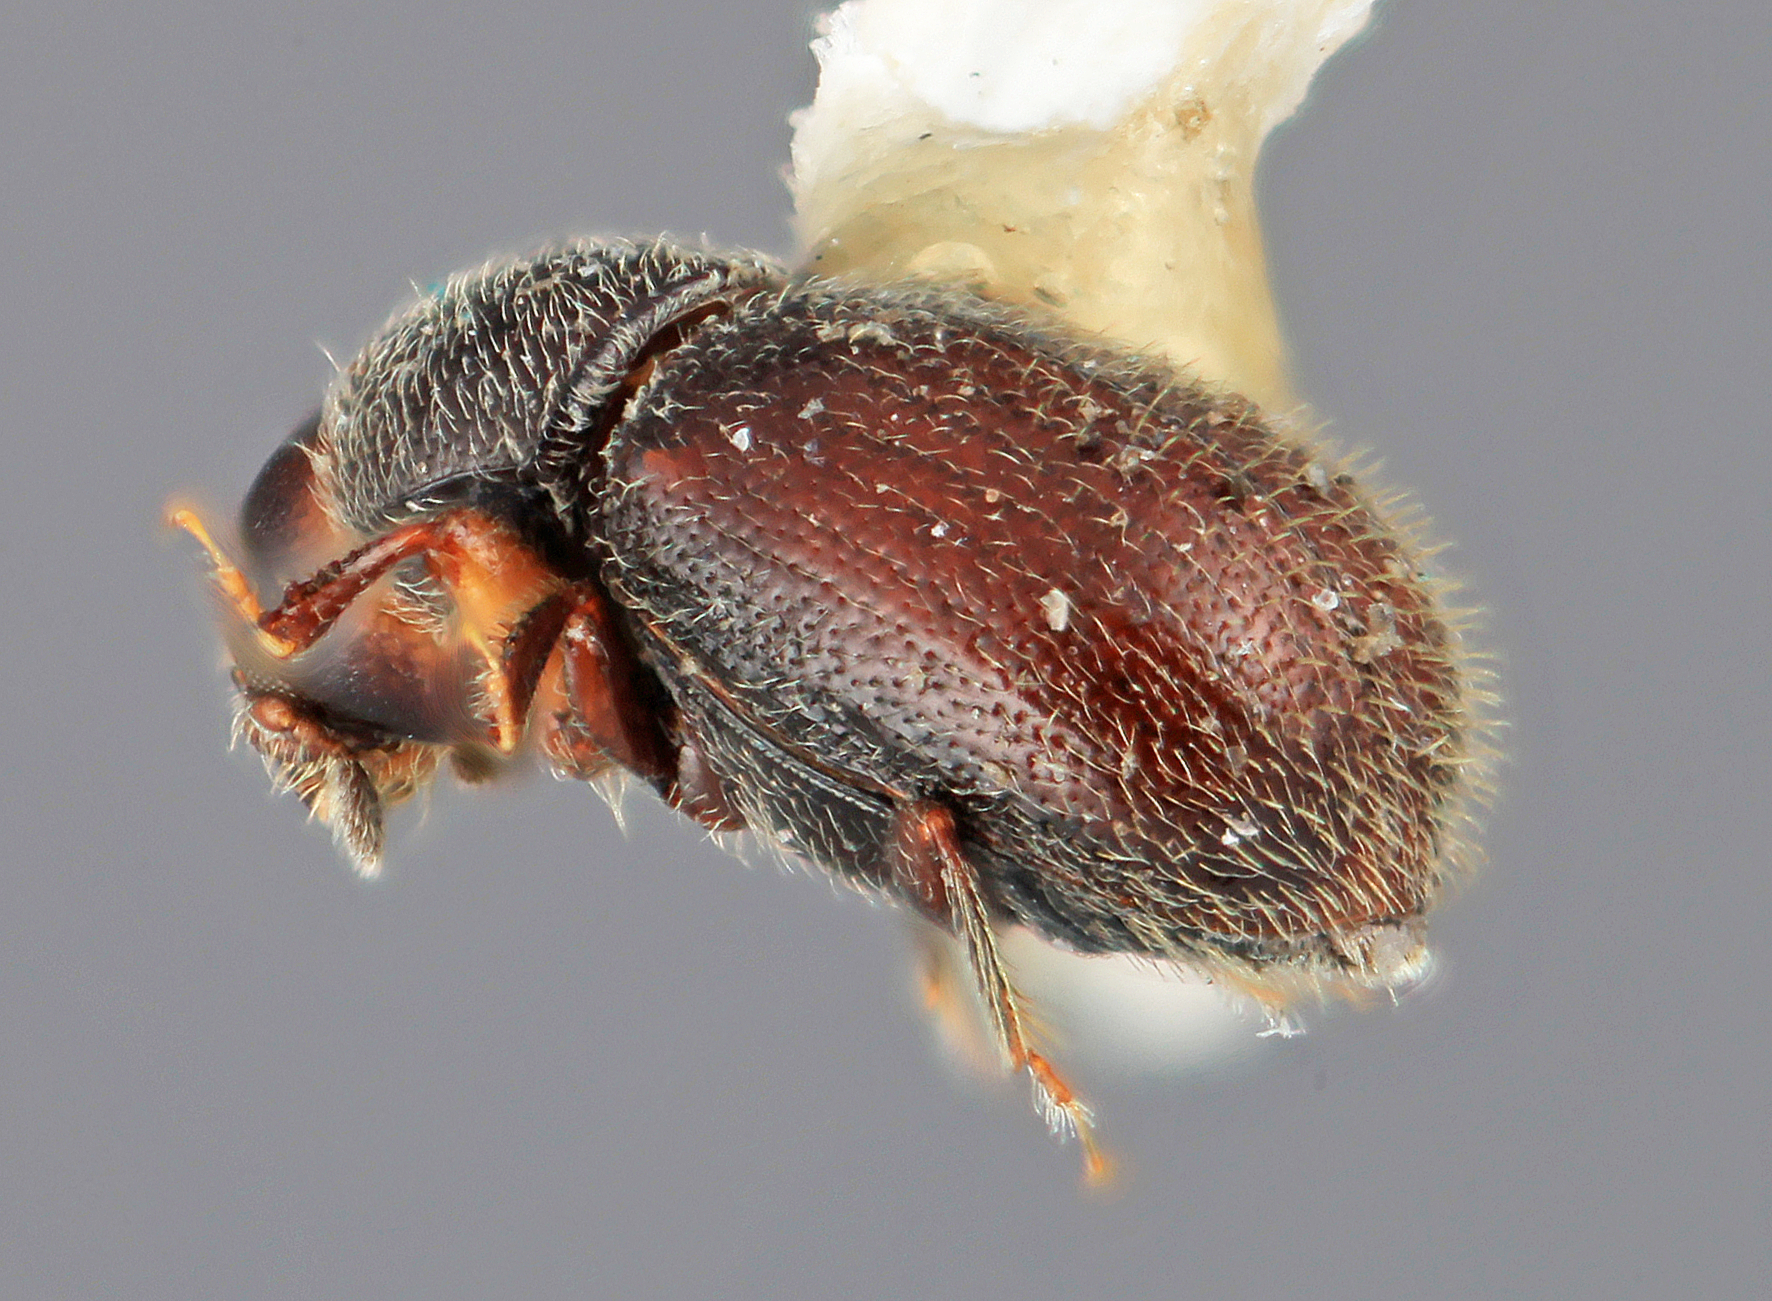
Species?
Scolytodes punctifer
